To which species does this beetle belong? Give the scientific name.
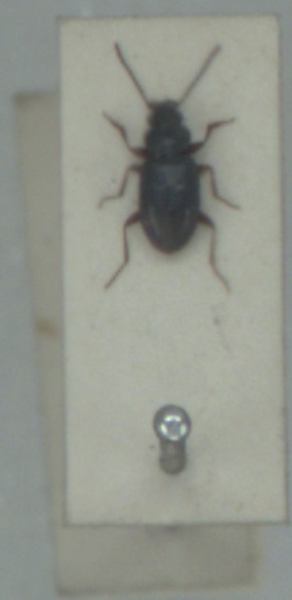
Bembidion guttula
